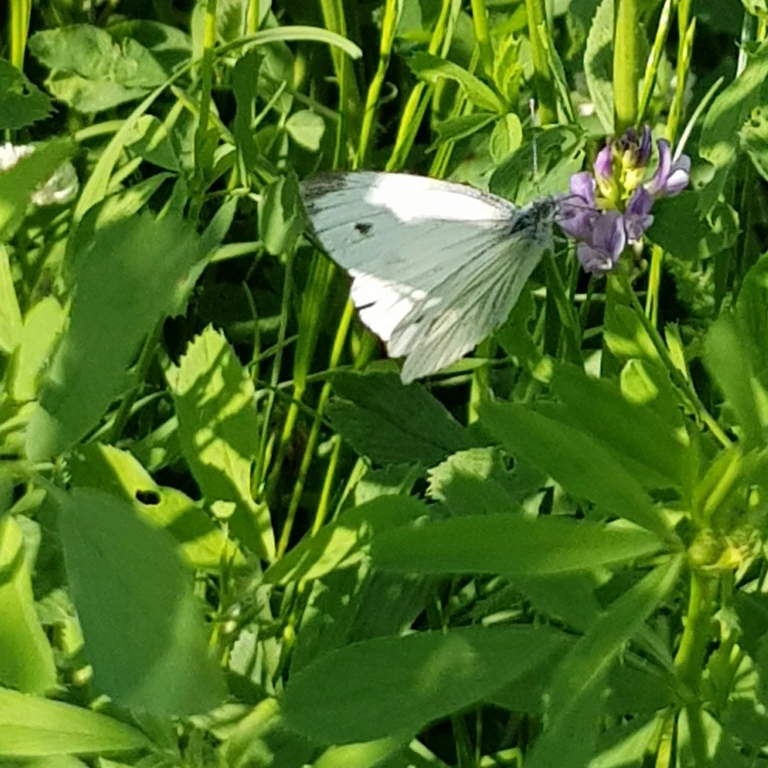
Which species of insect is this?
Pieris napi
